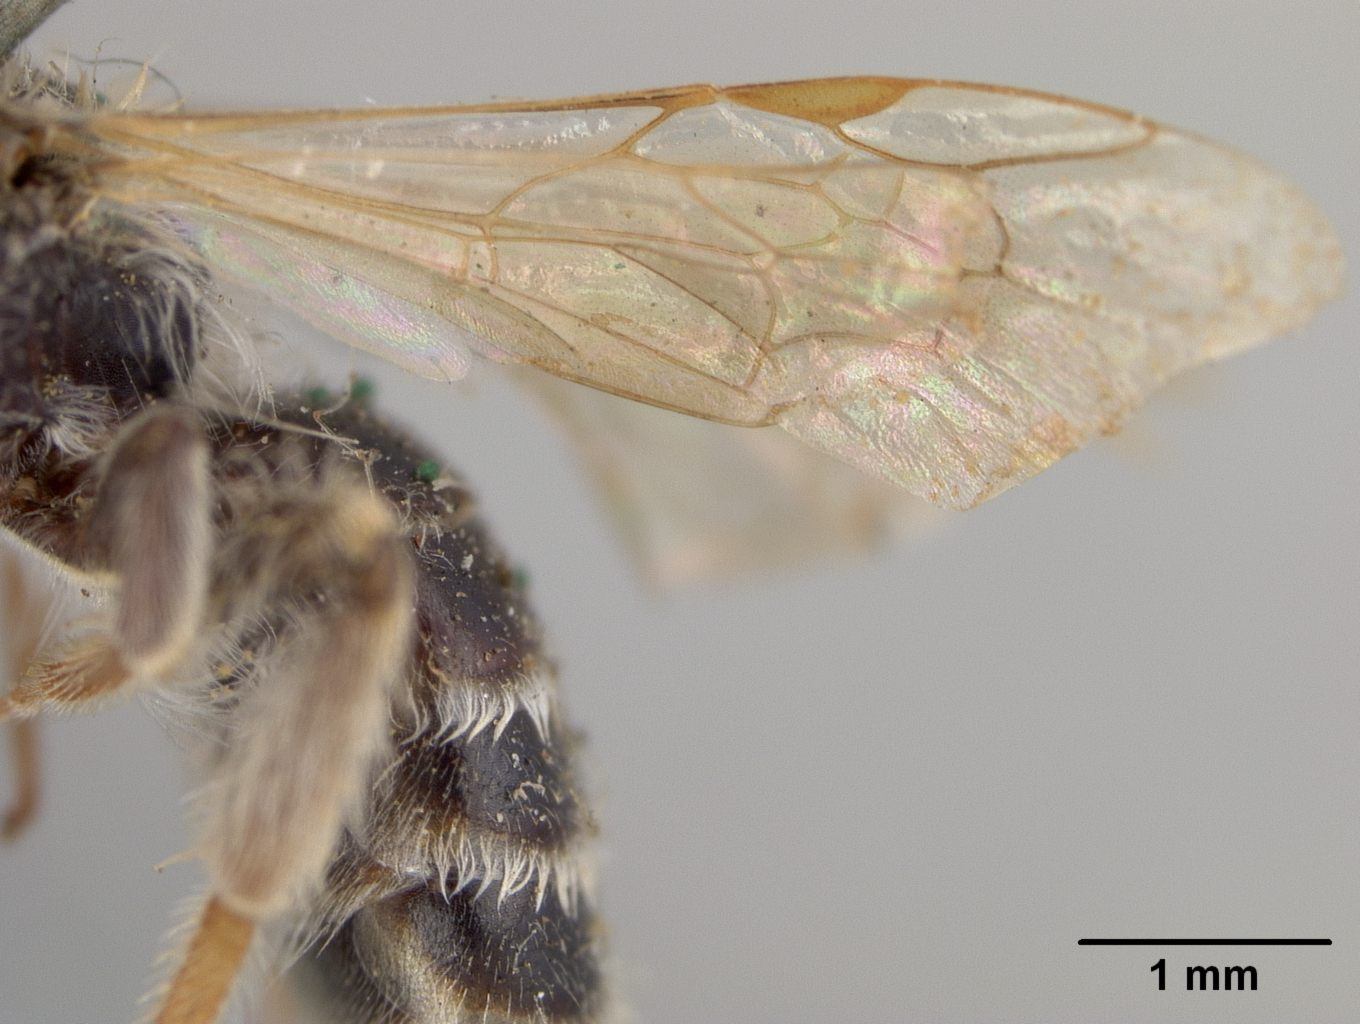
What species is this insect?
Andrena salicinella
